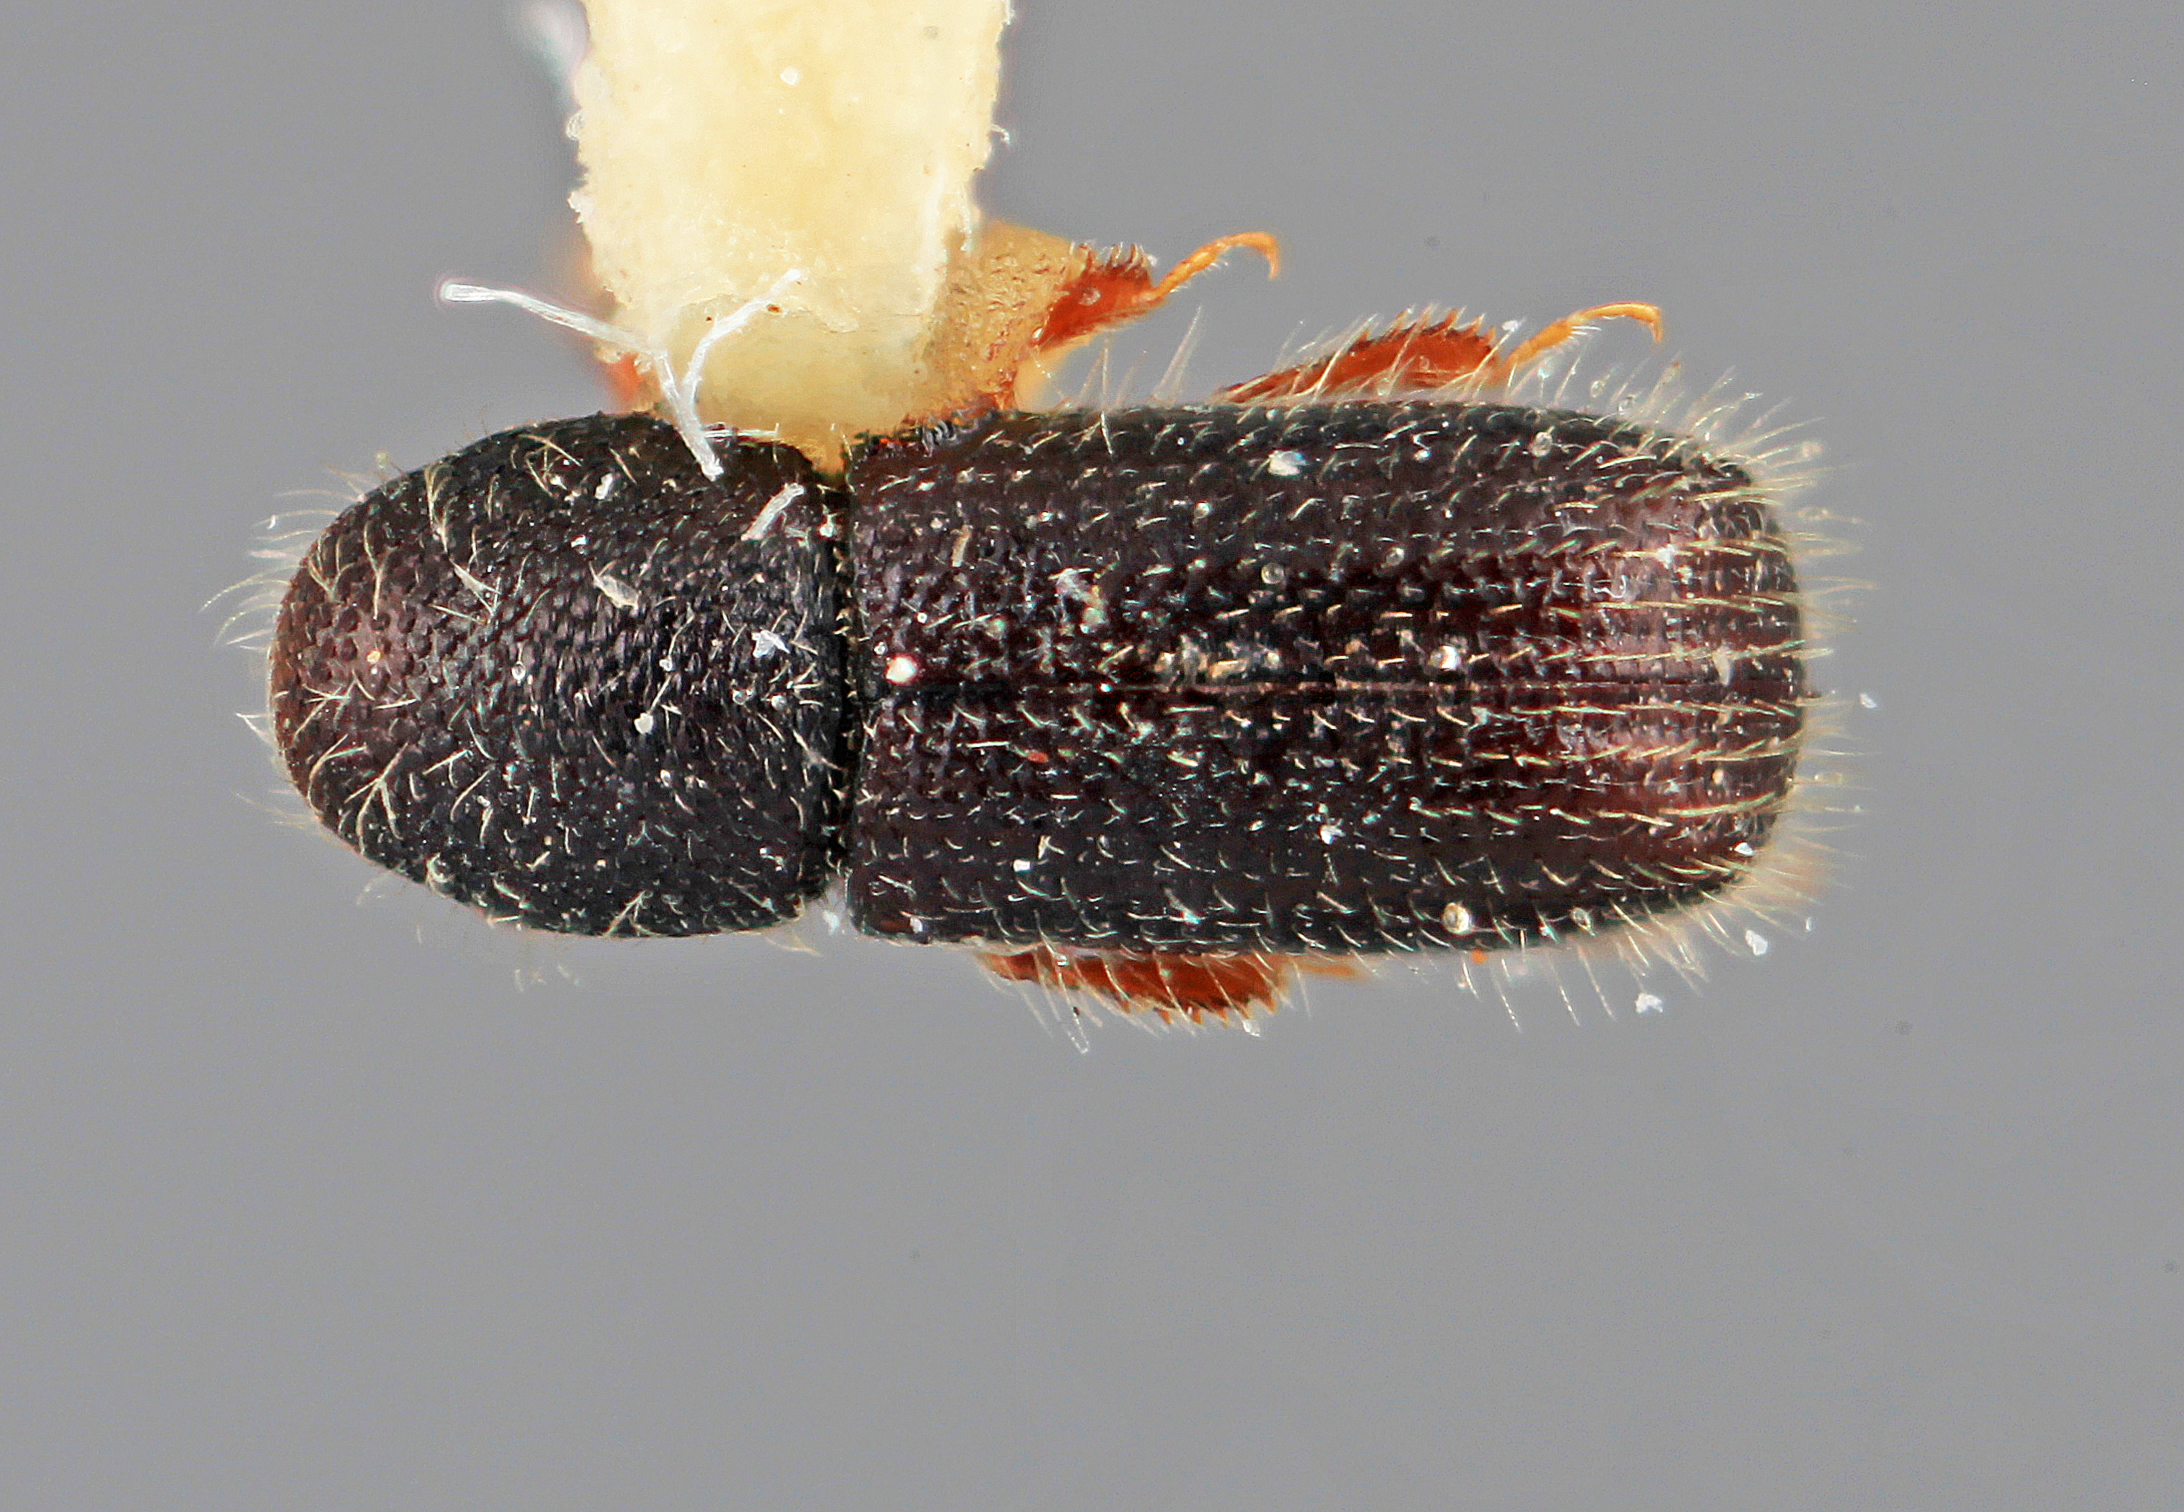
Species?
Dendrocranulus rudis
